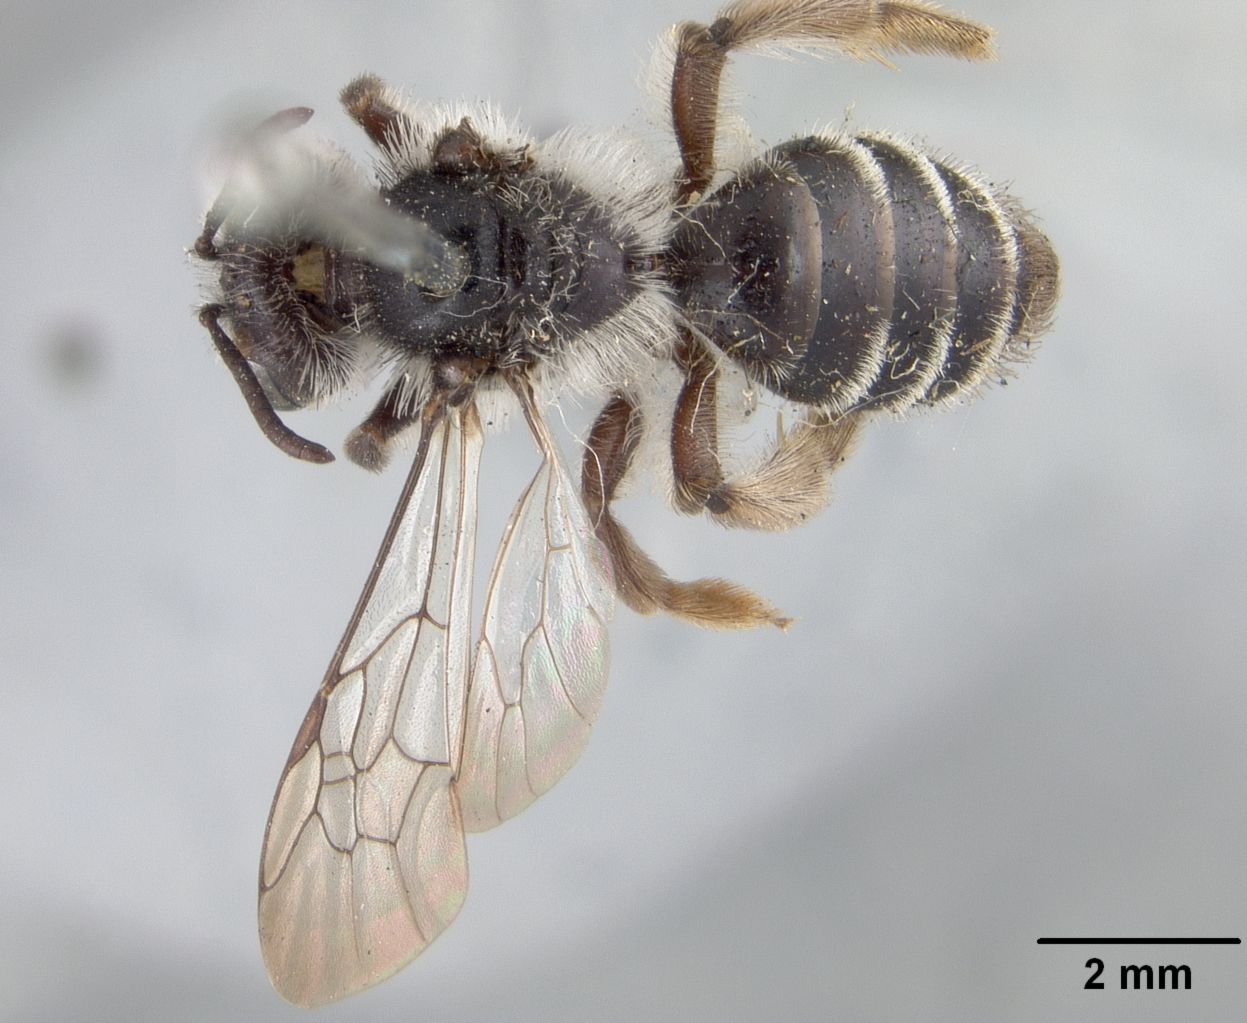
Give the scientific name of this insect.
Andrena peckhami
